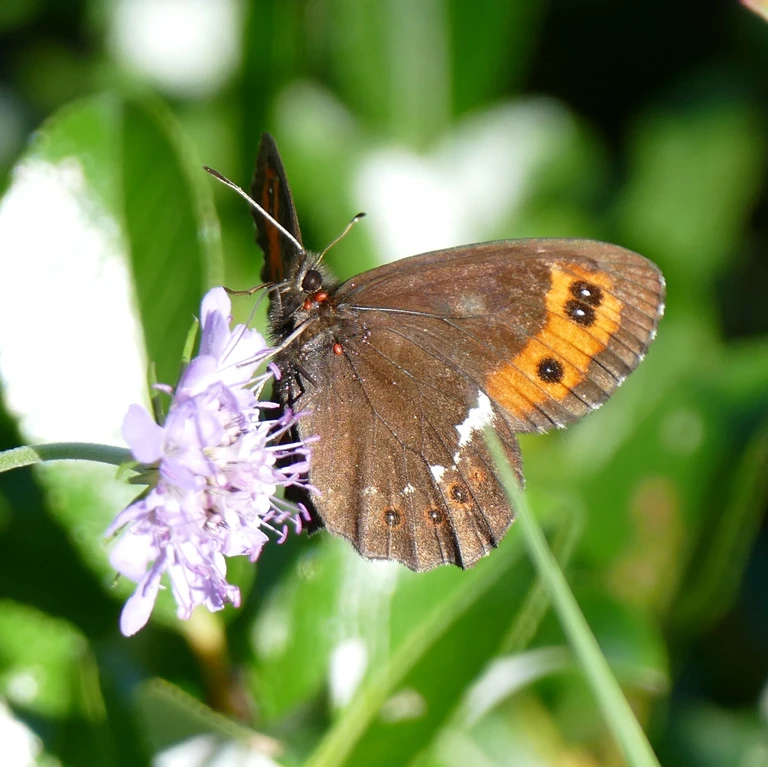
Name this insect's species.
Erebia ligea
